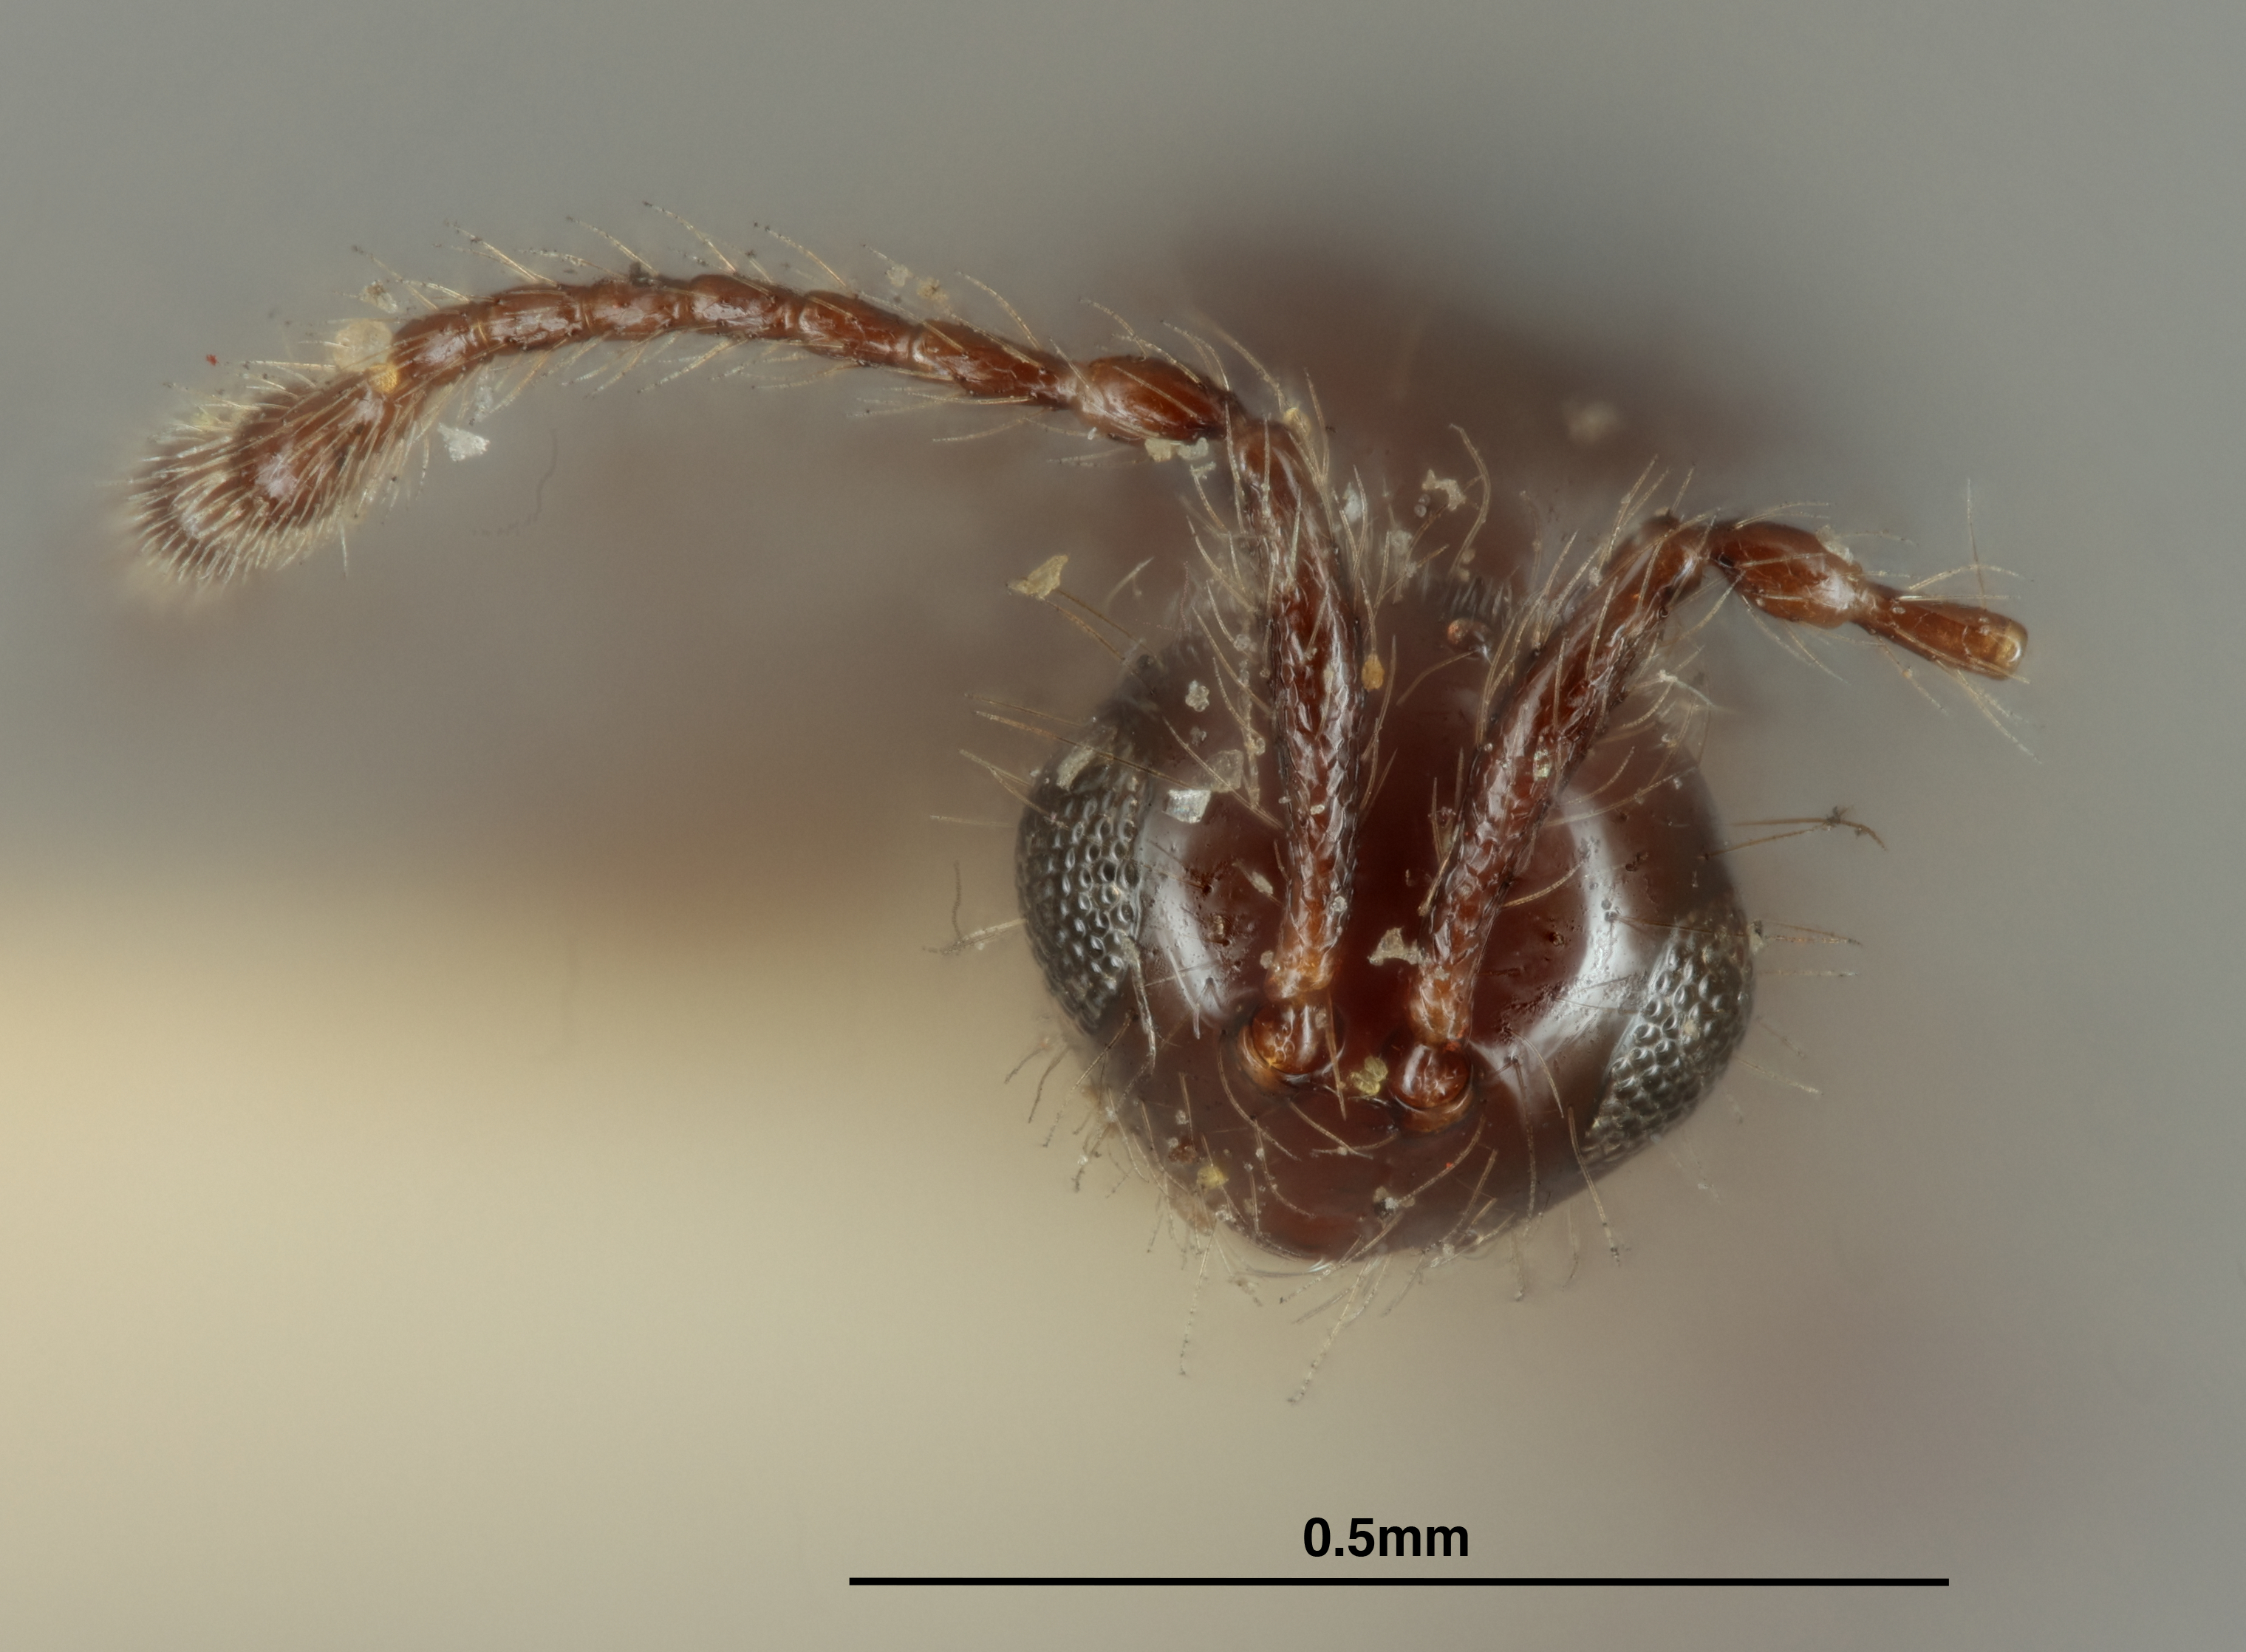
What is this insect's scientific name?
Diapria californica
